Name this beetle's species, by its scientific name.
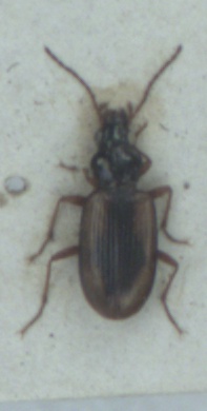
Bembidion maritimum
